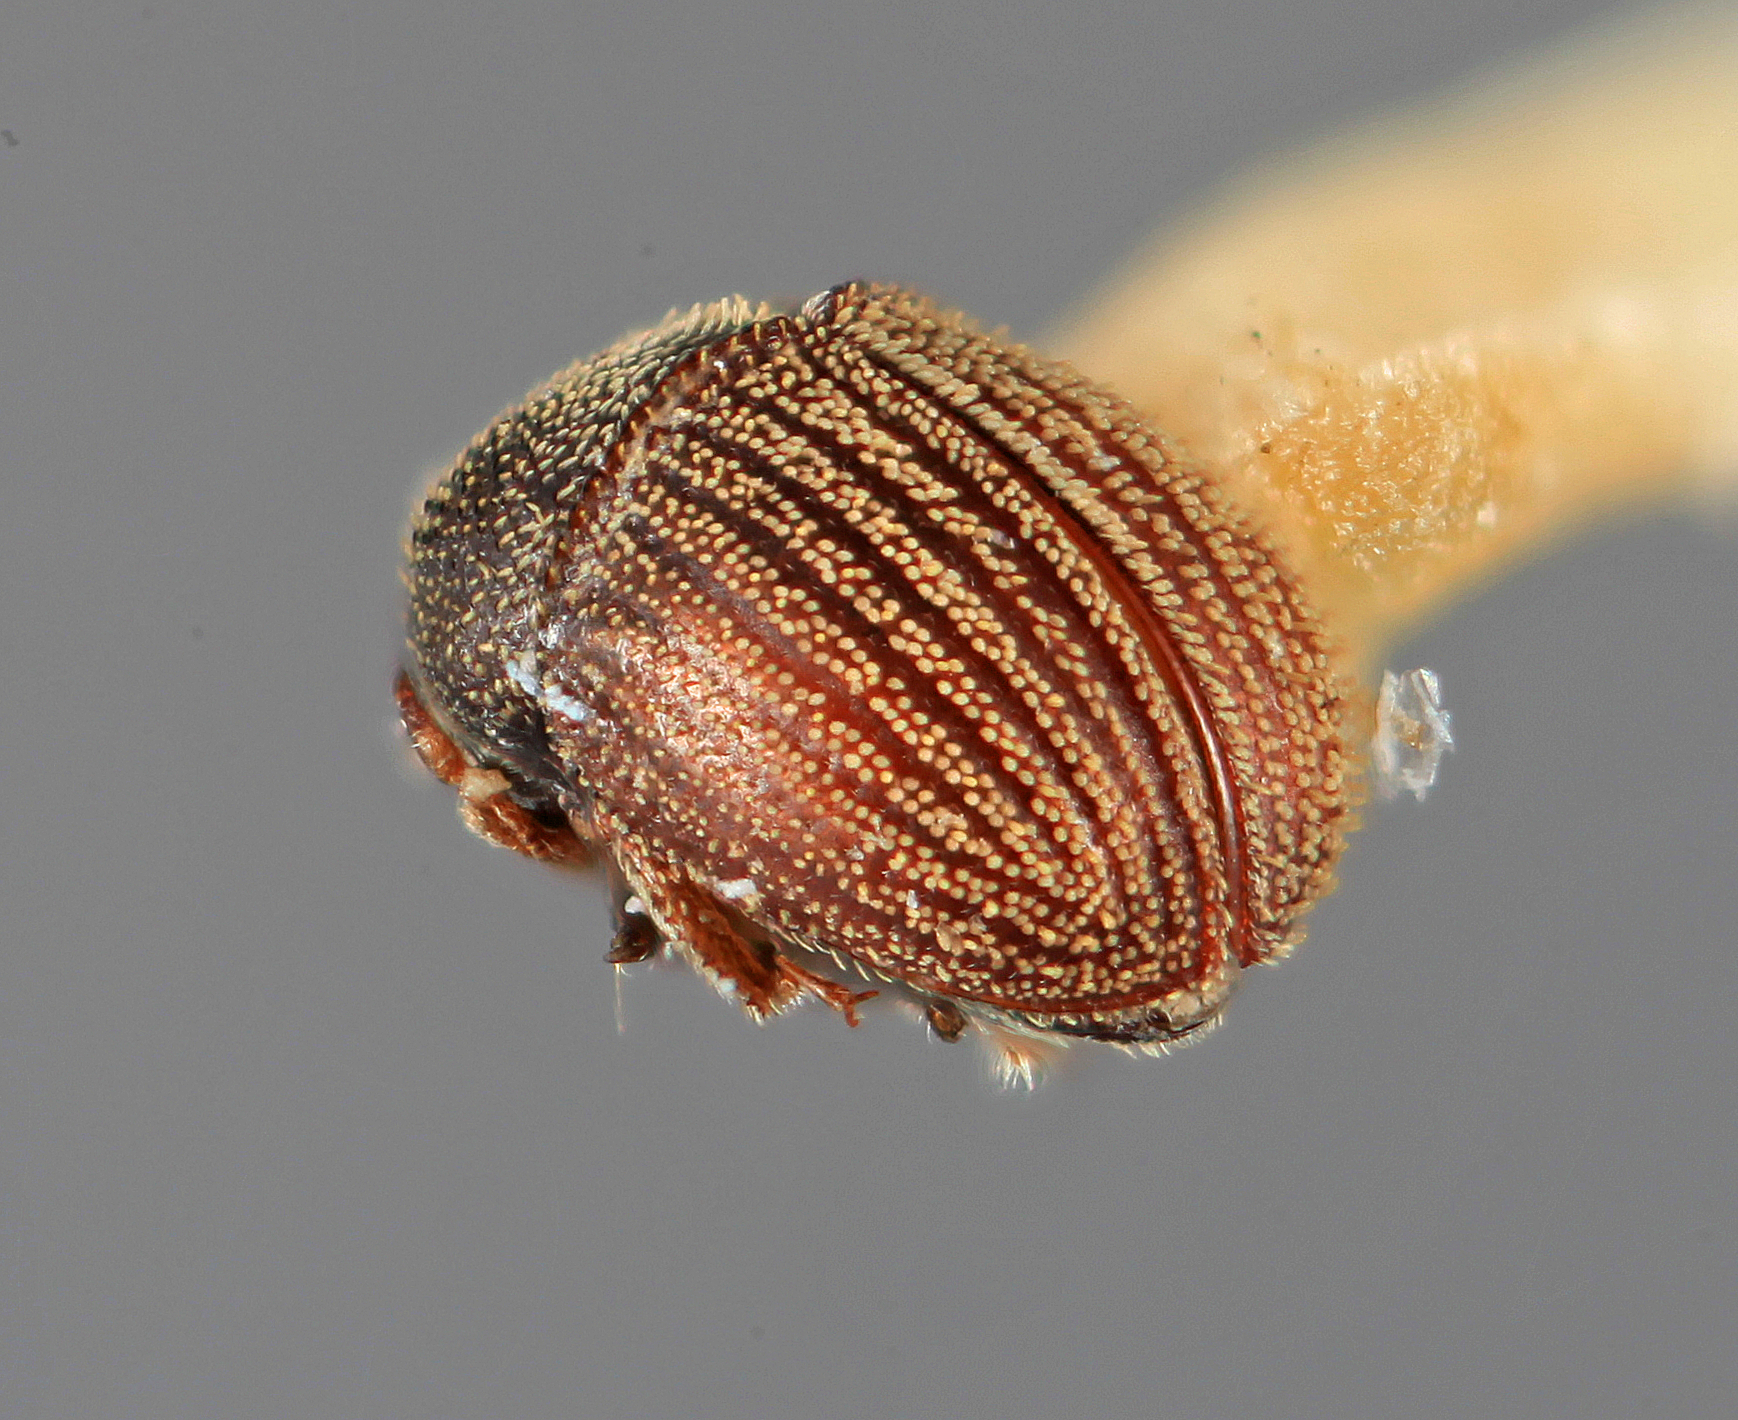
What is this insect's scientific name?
Chramesus vitiosus
